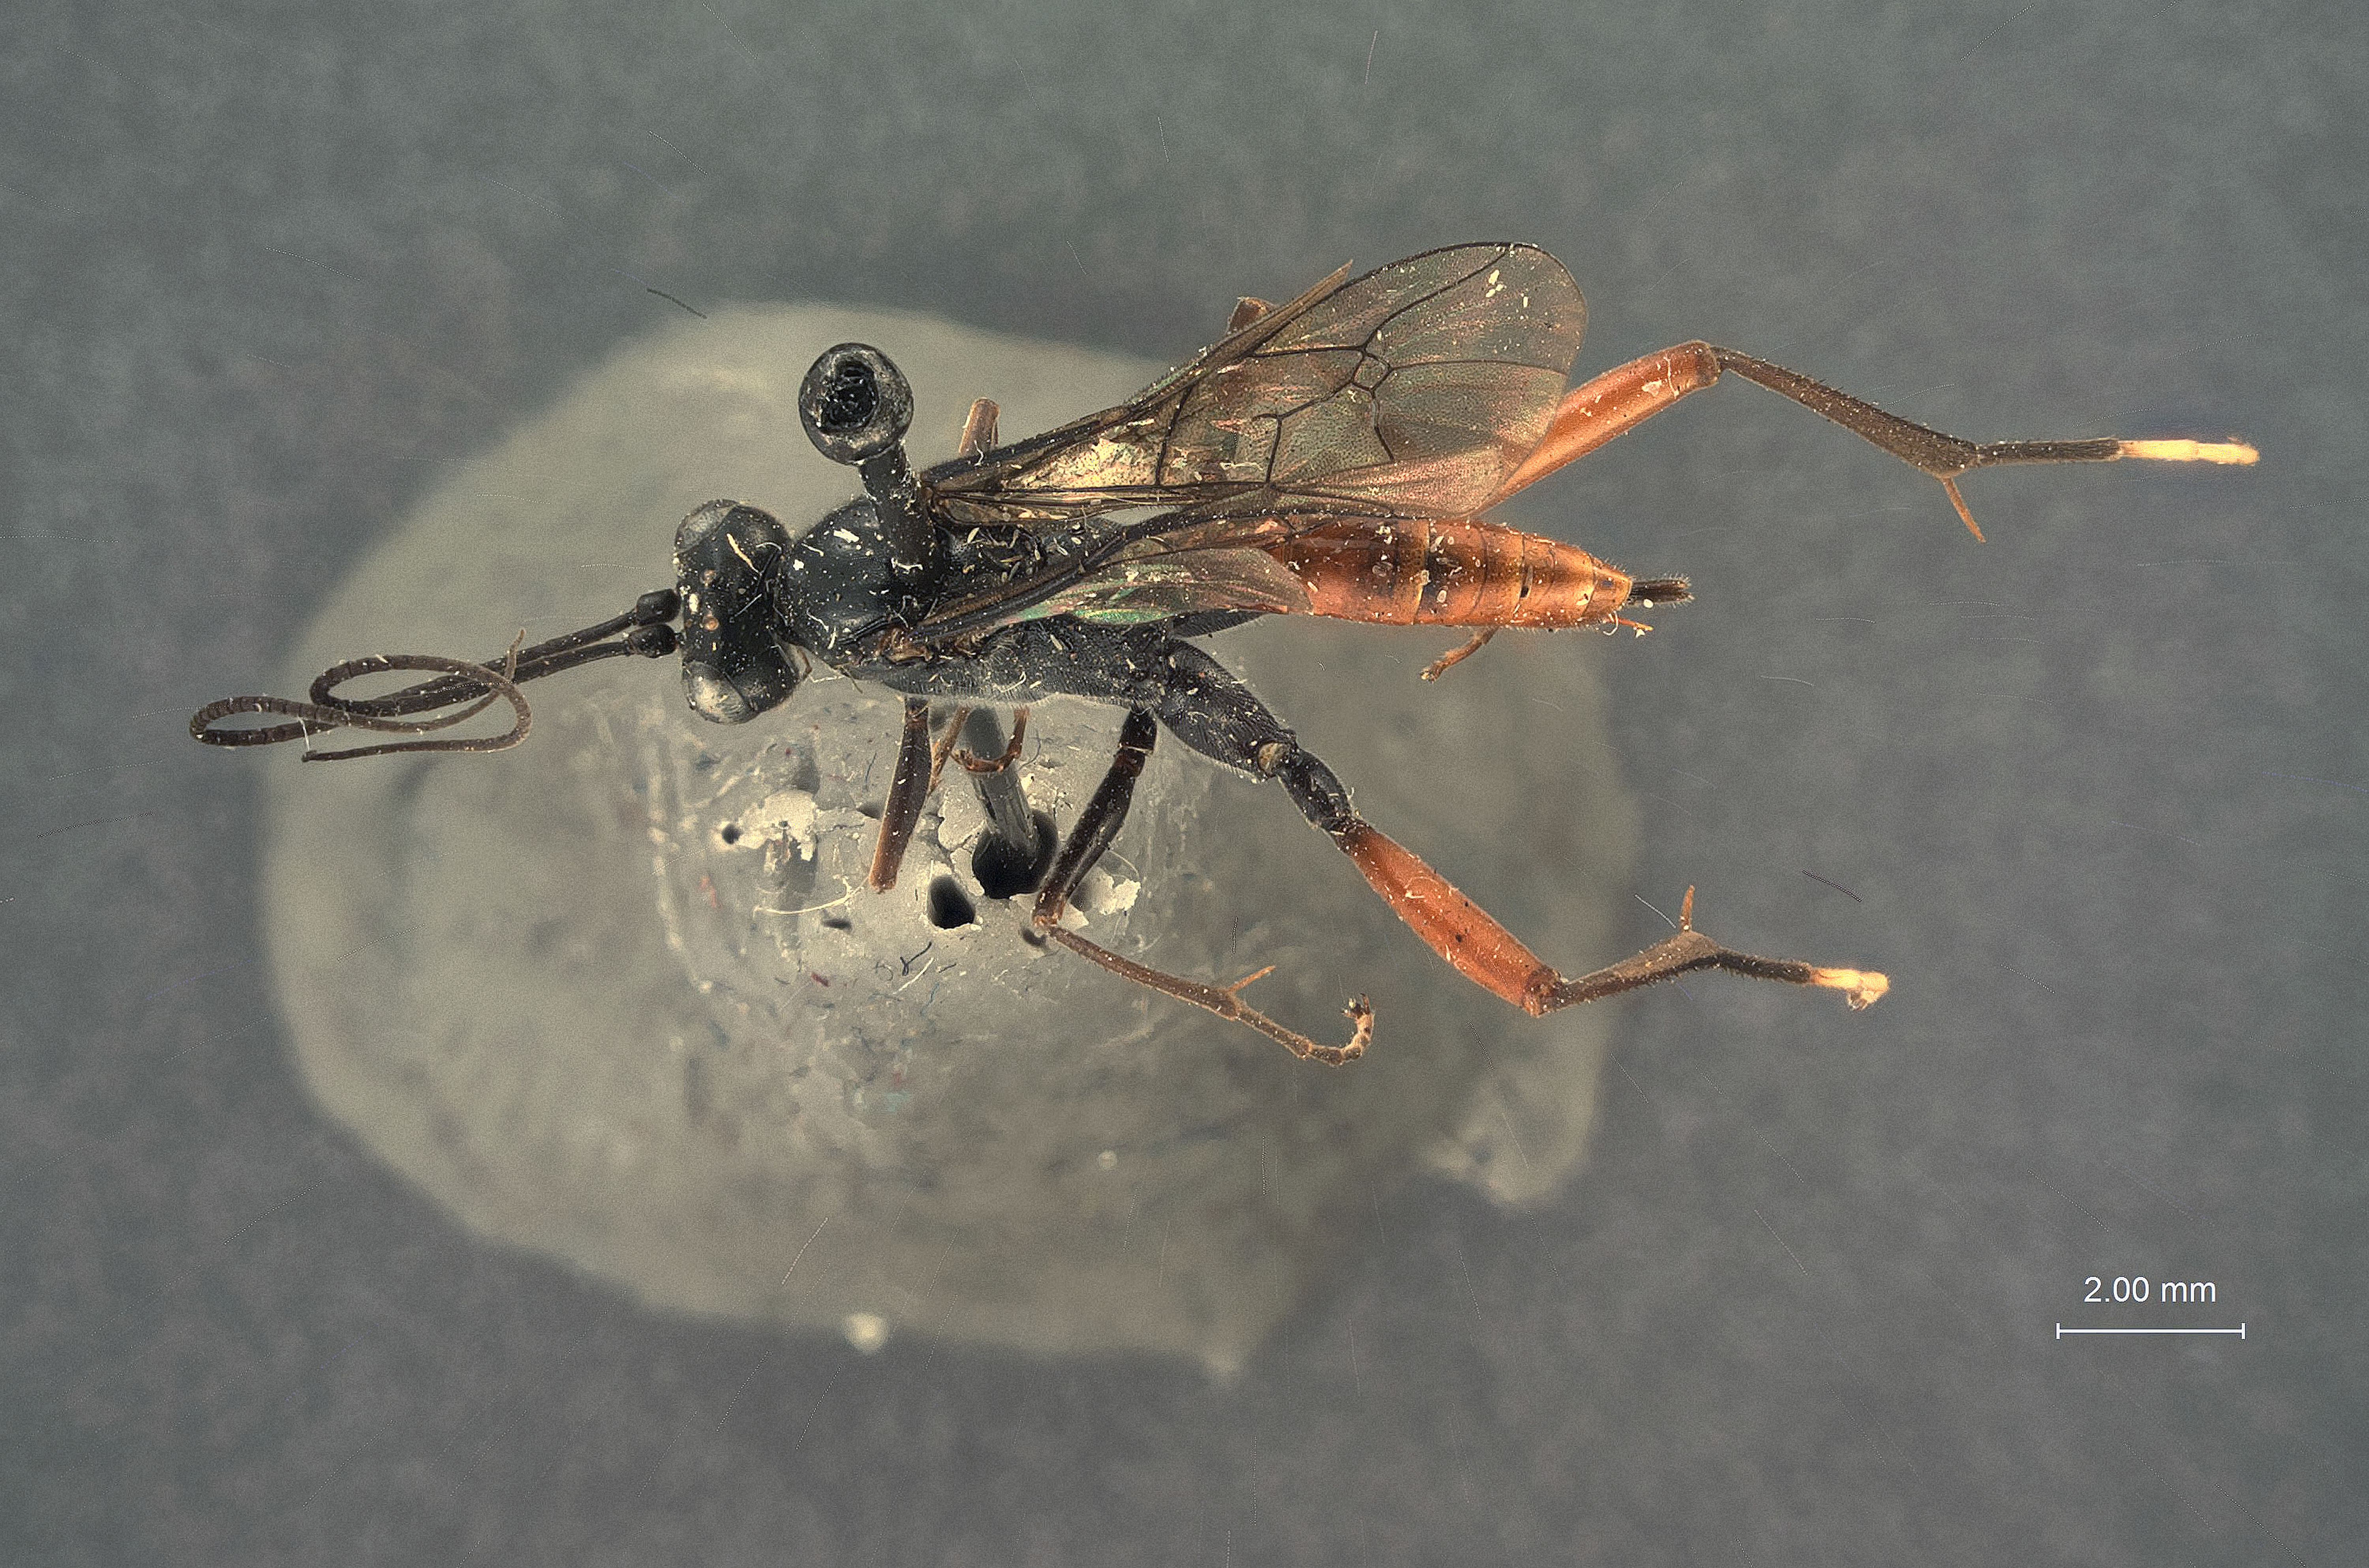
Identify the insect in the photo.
Exetastes nigribasis
